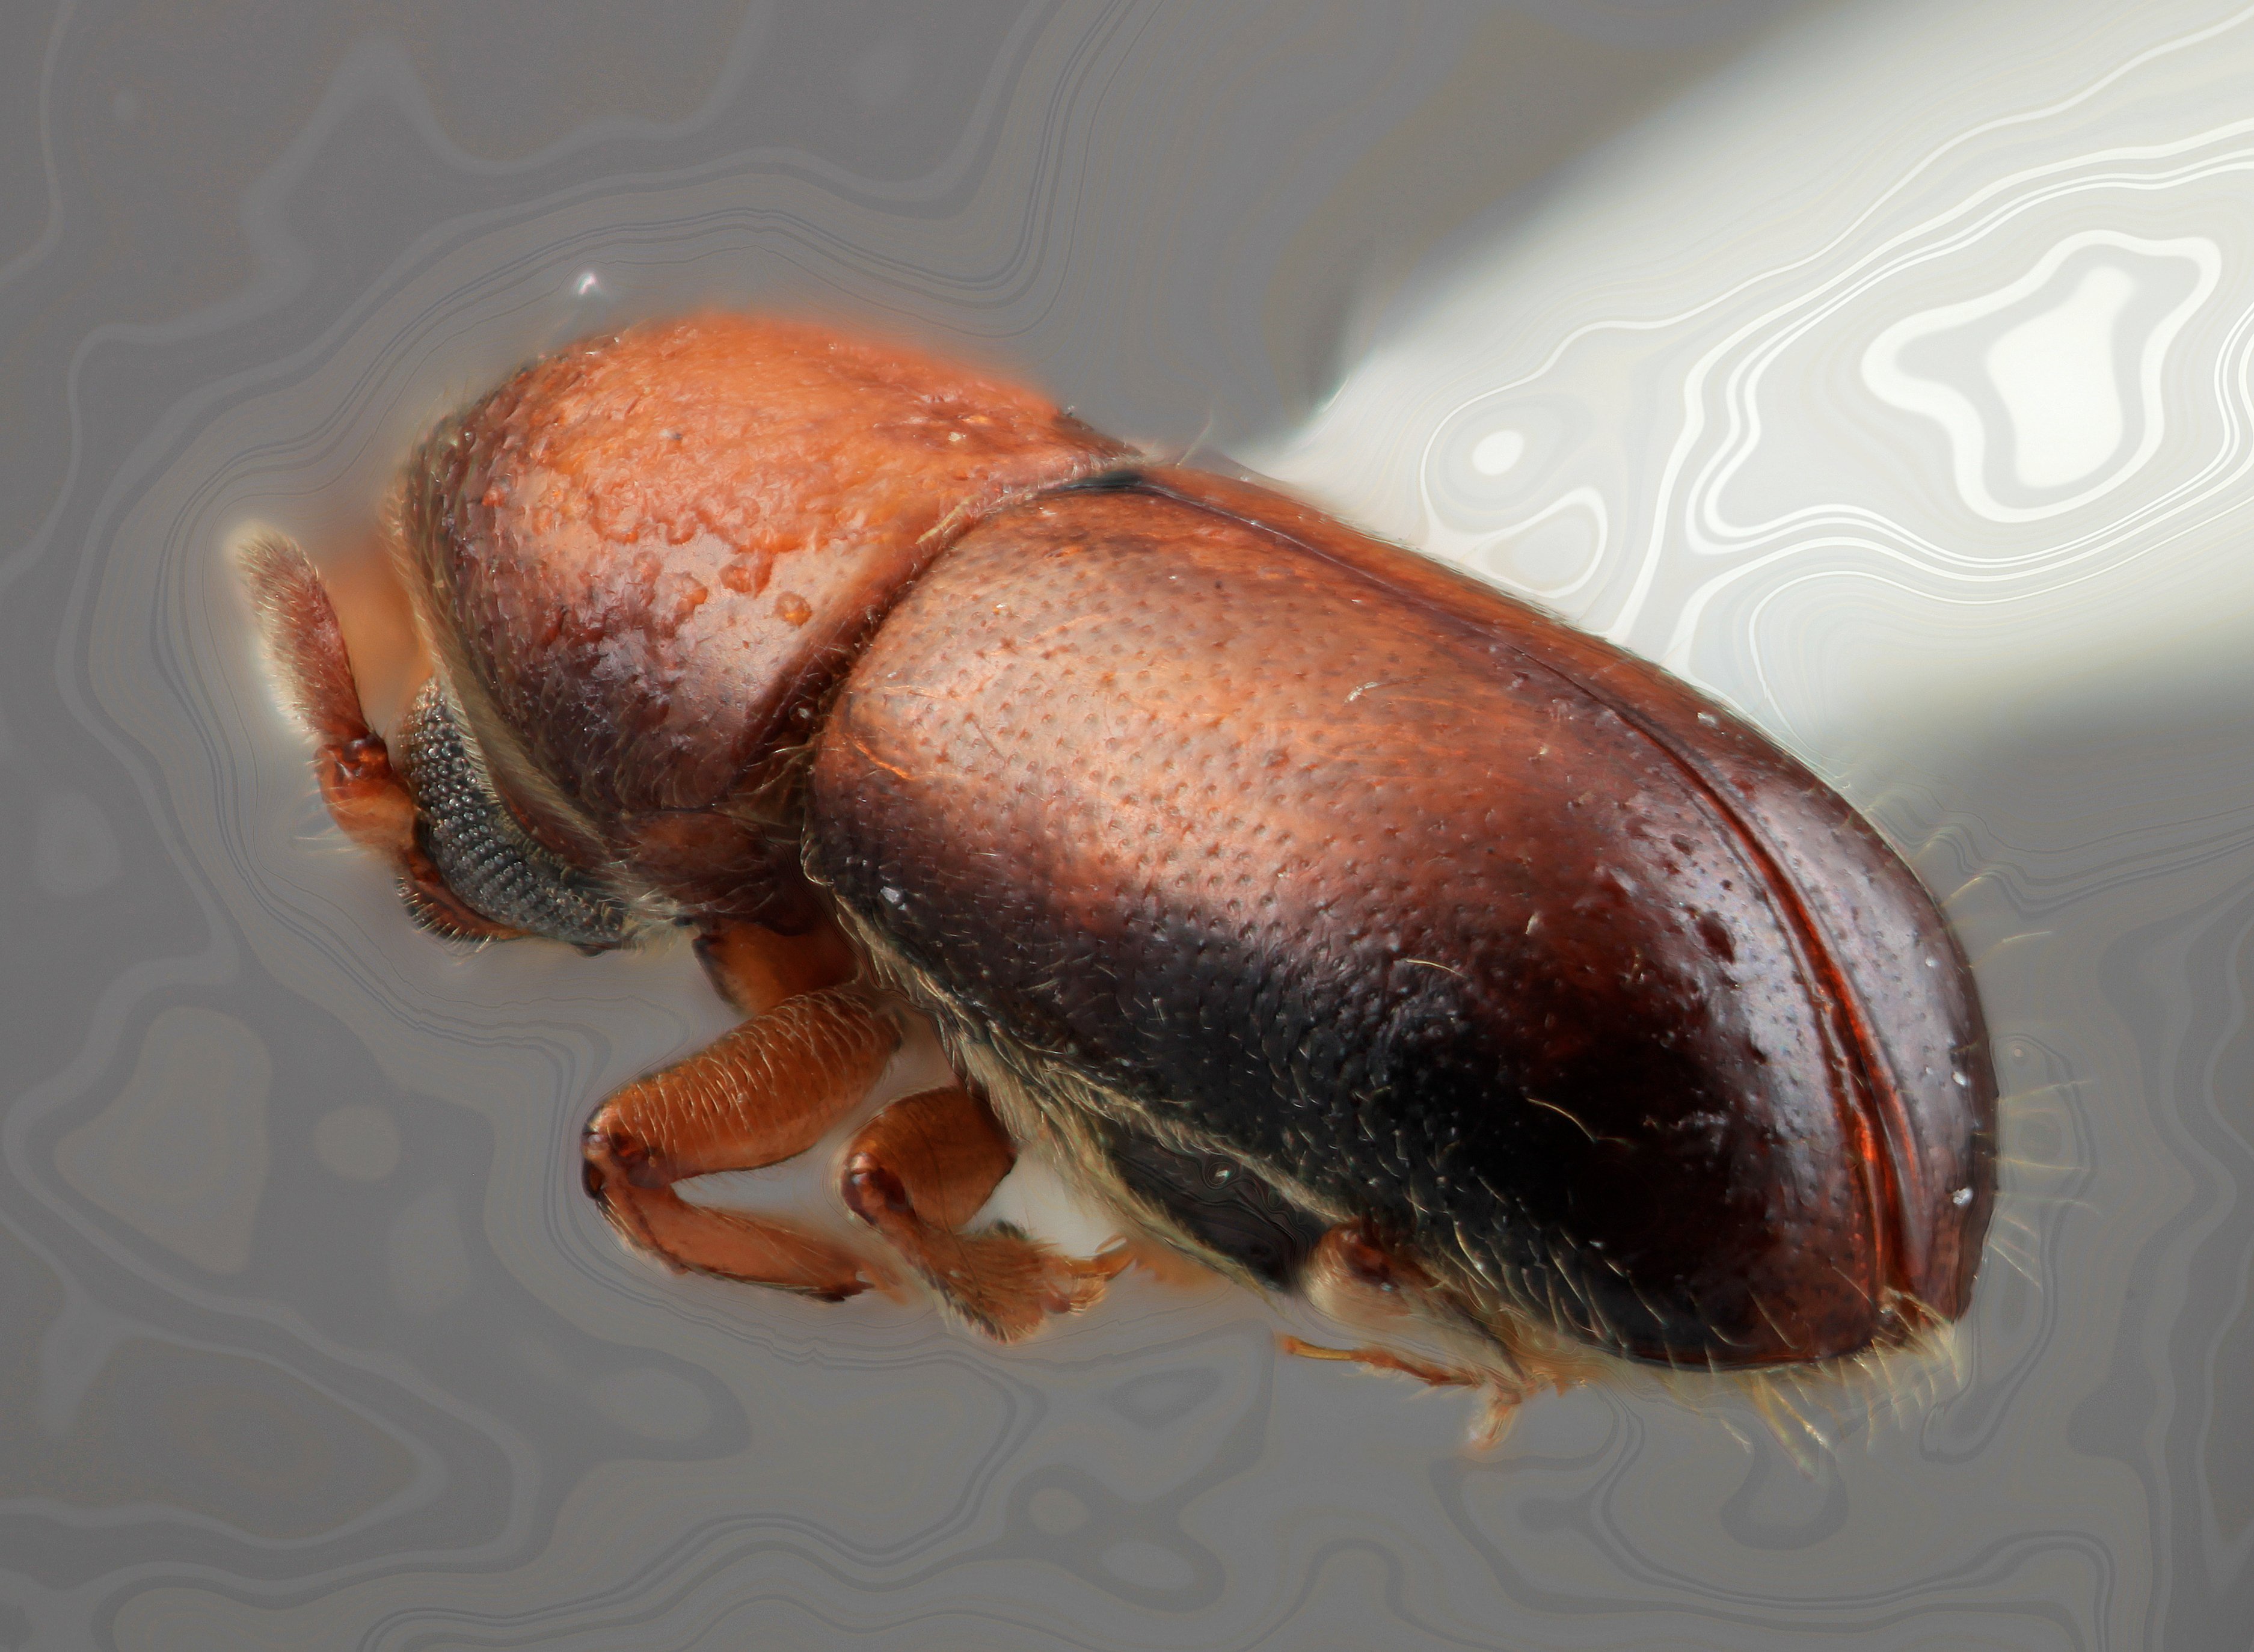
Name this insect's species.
Corthylus calamicolens
